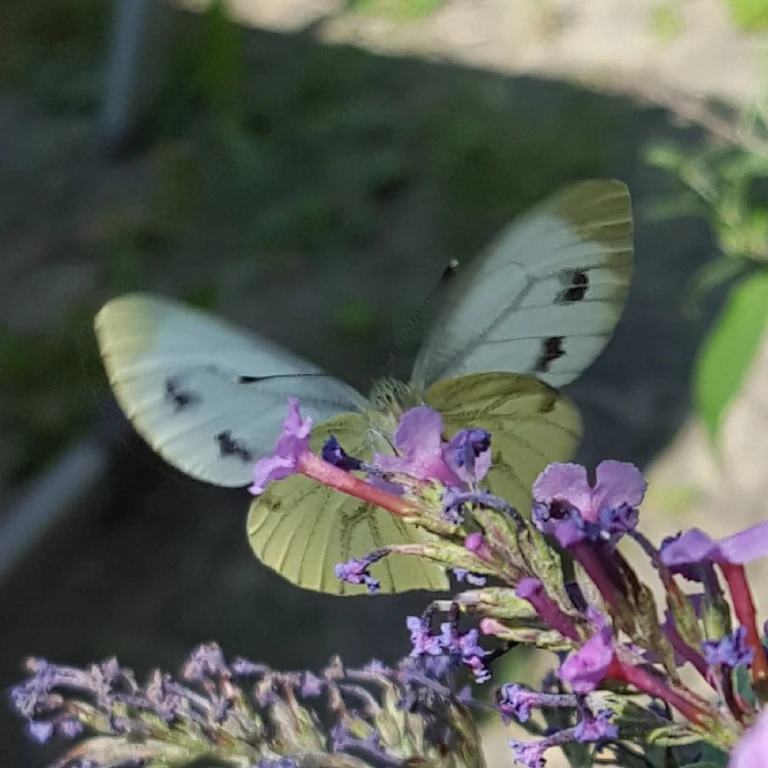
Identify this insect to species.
Pieris napi
